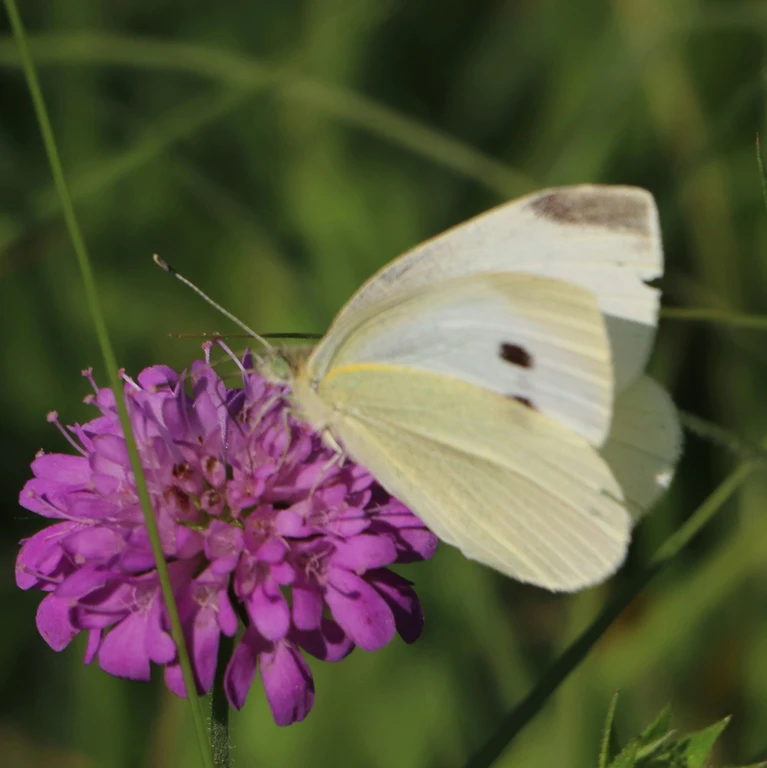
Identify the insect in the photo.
Pieris rapae
